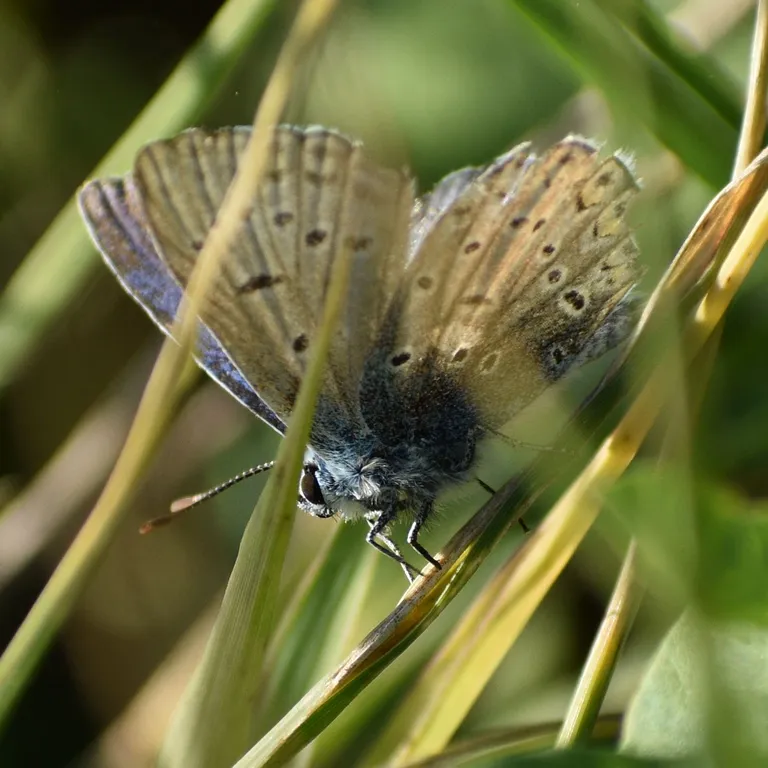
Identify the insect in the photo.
Polyommatus icarus
